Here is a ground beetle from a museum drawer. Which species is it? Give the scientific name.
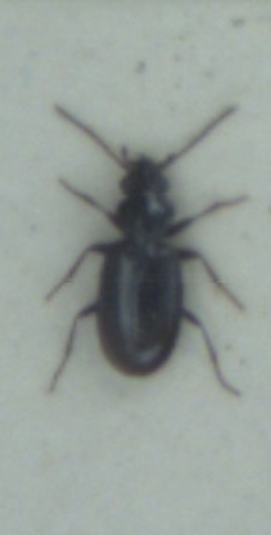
Bembidion minimum
